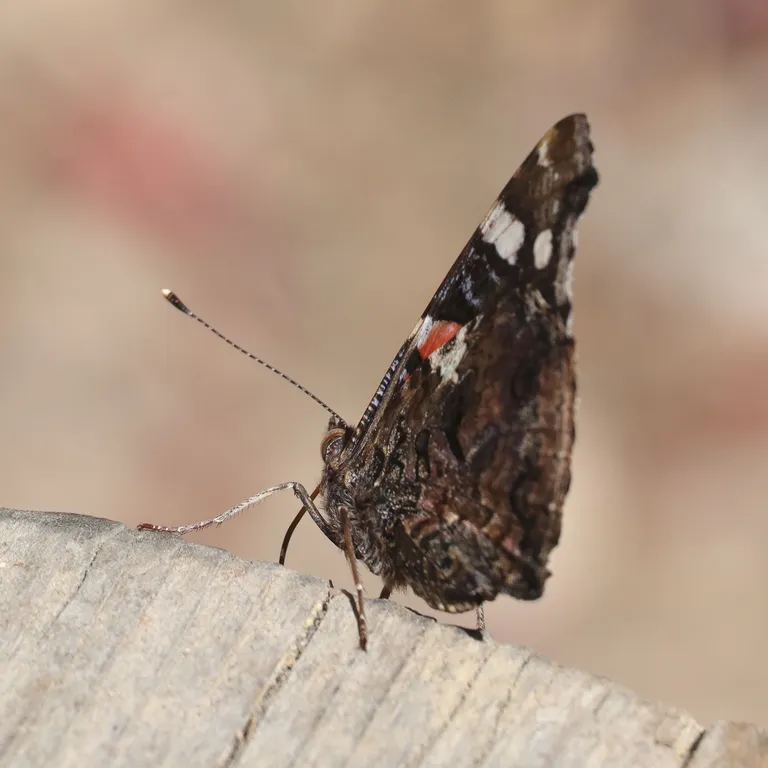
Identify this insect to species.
Vanessa atalanta
